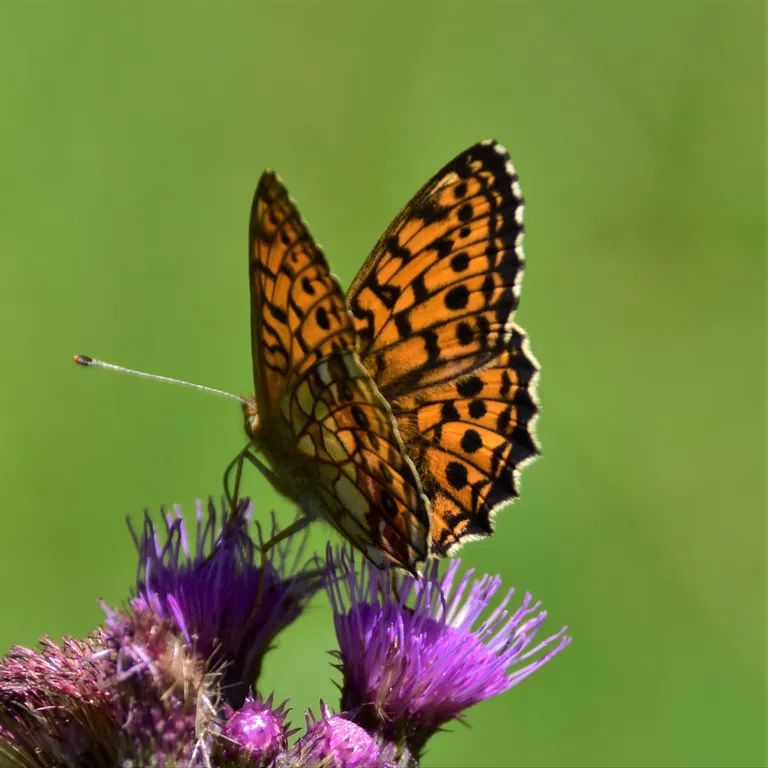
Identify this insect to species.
Brenthis ino
